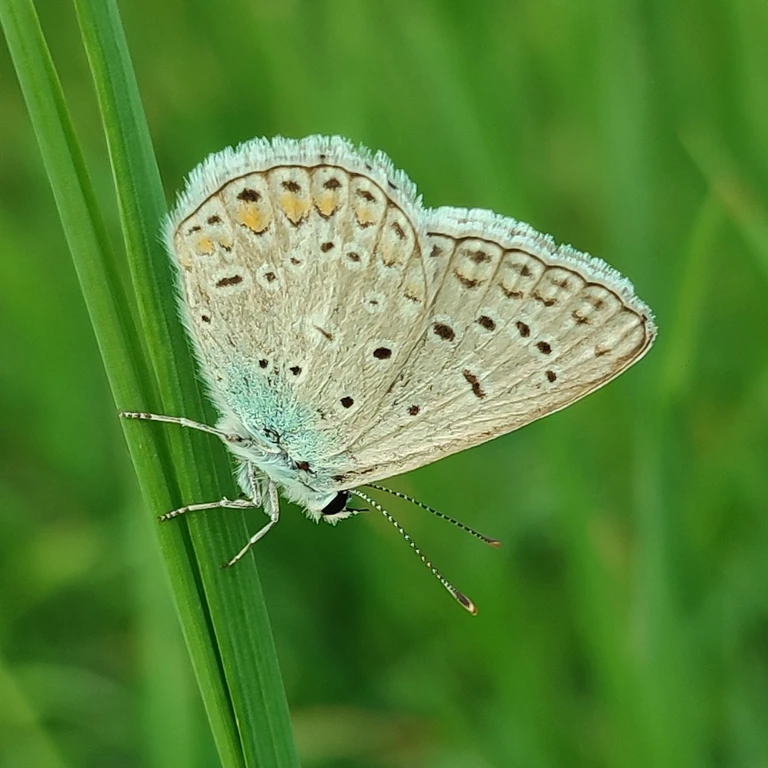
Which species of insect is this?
Polyommatus icarus
